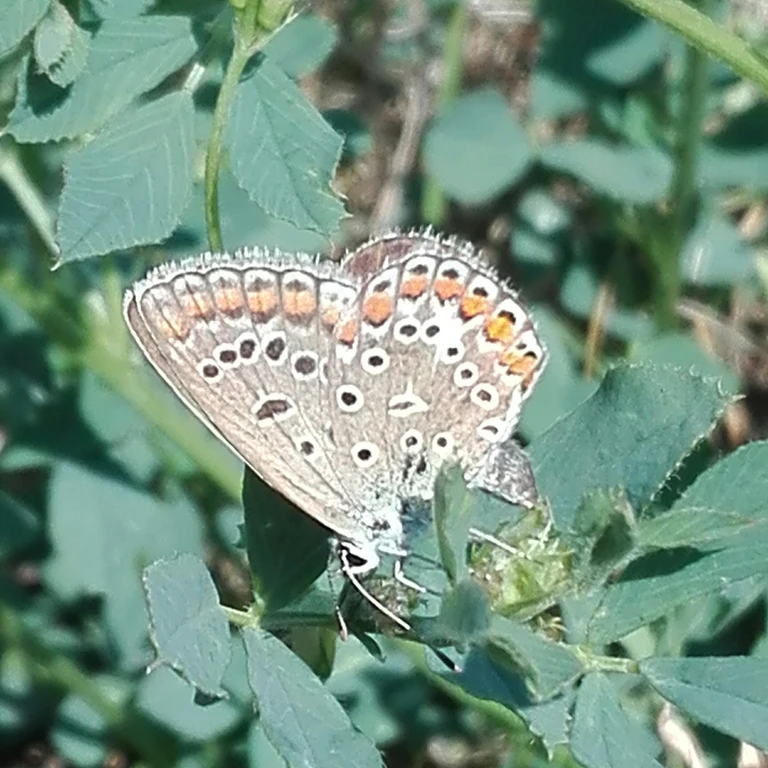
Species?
Polyommatus icarus
